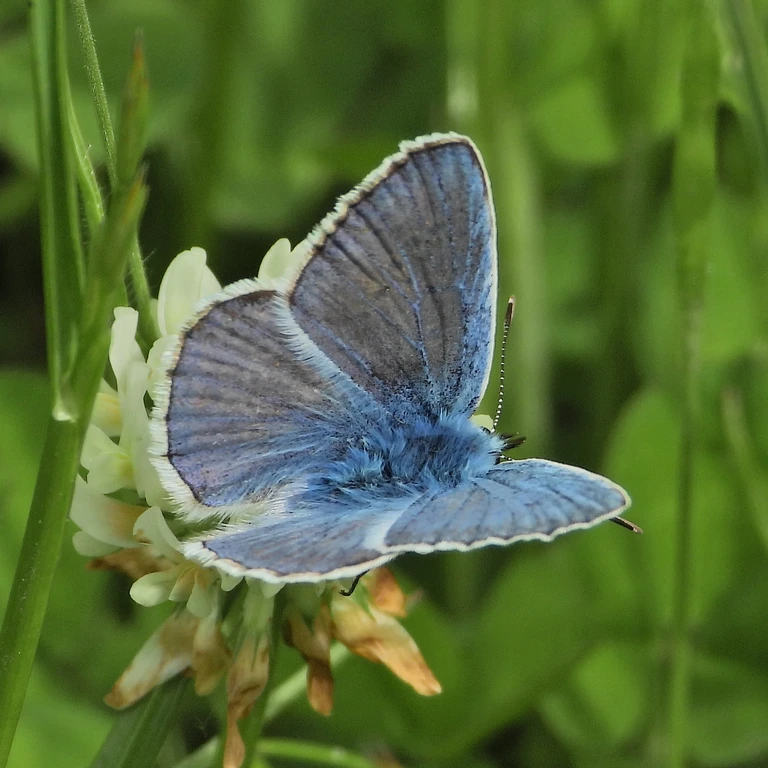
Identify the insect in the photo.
Polyommatus icarus
